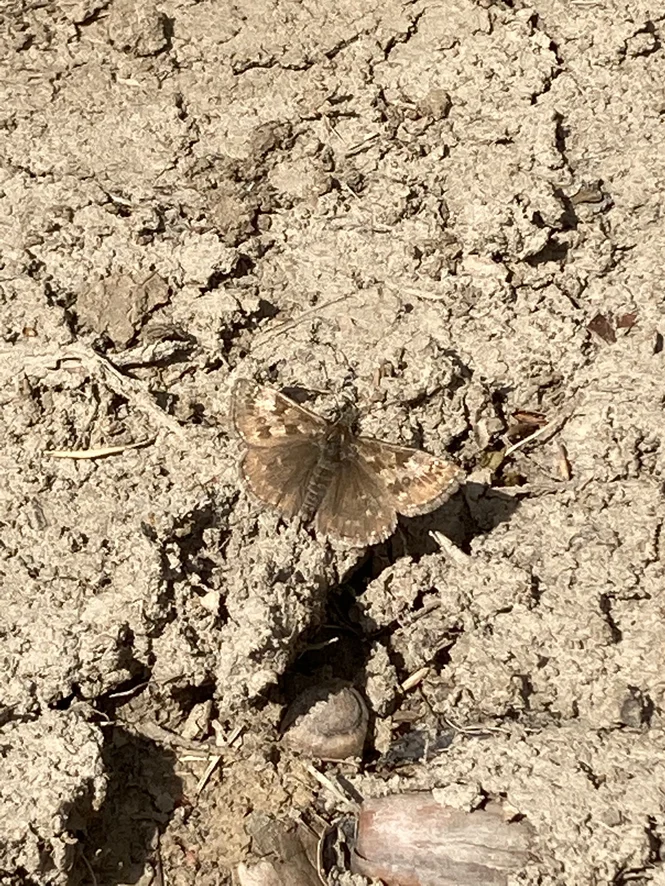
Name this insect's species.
Erynnis tages
